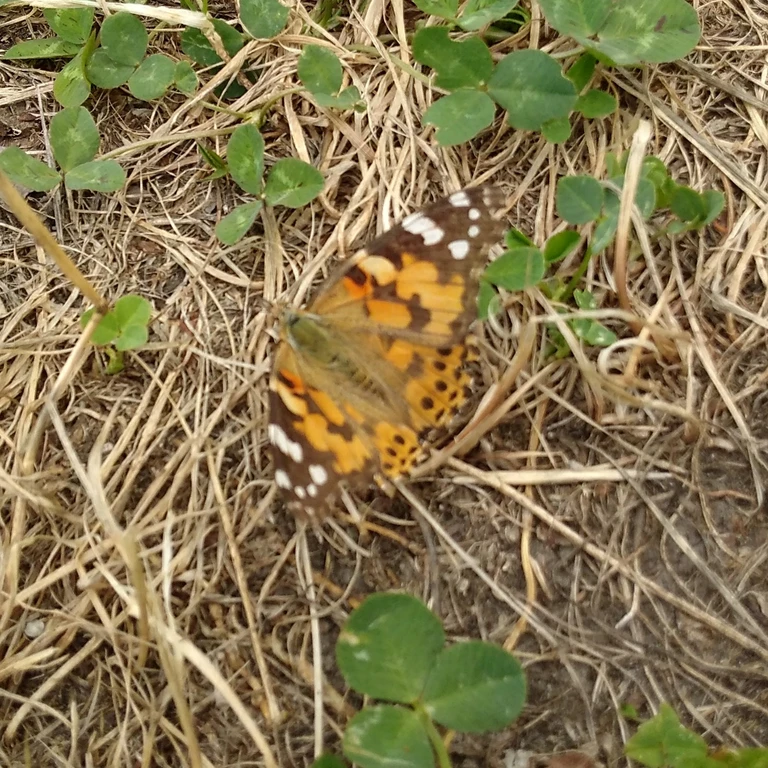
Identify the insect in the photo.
Vanessa cardui
